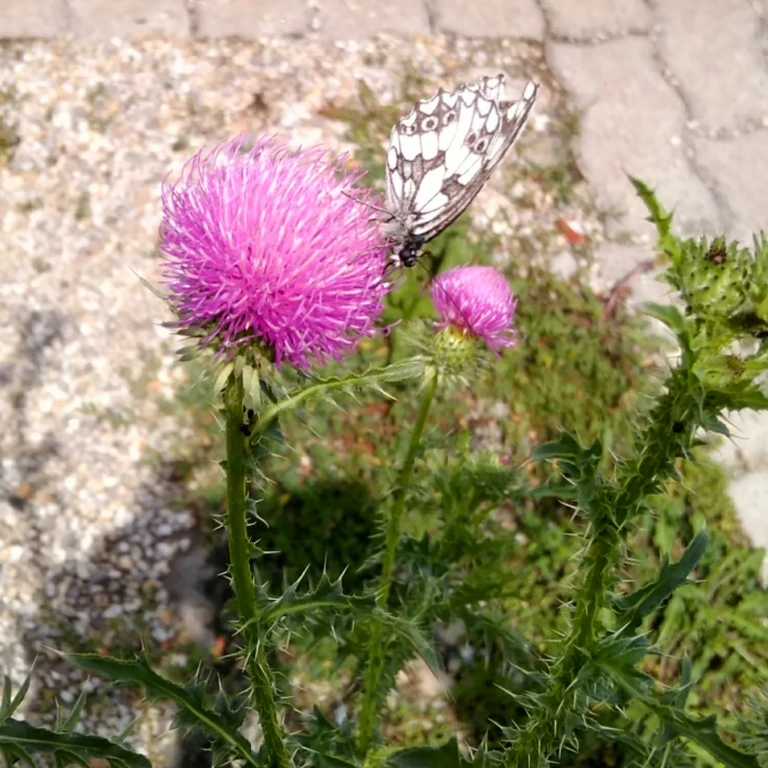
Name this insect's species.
Melanargia galathea
